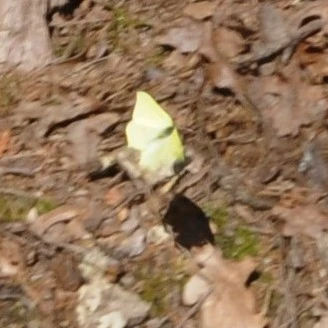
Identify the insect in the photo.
Gonepteryx rhamni
